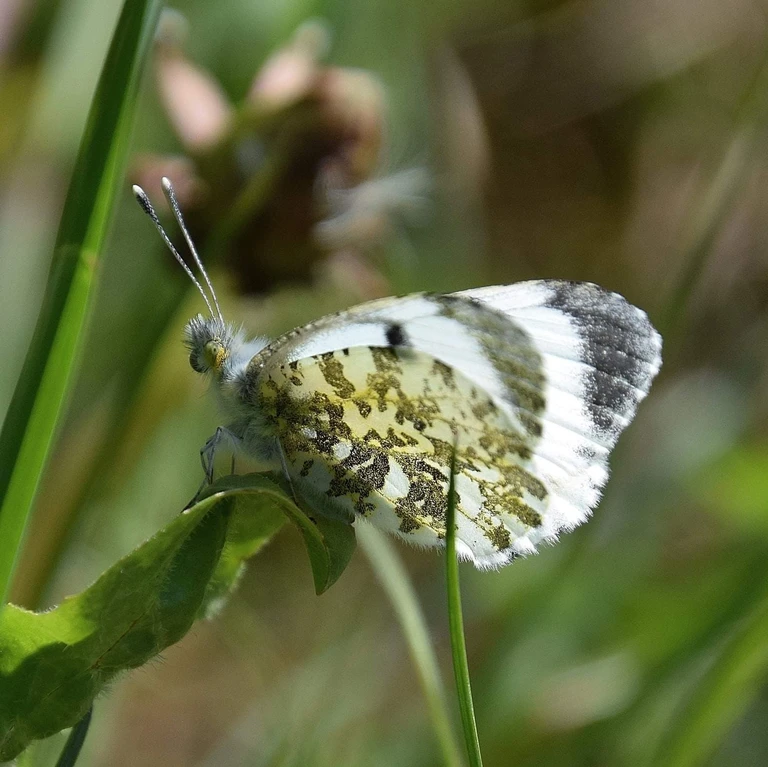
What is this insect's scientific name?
Anthocharis cardamines
